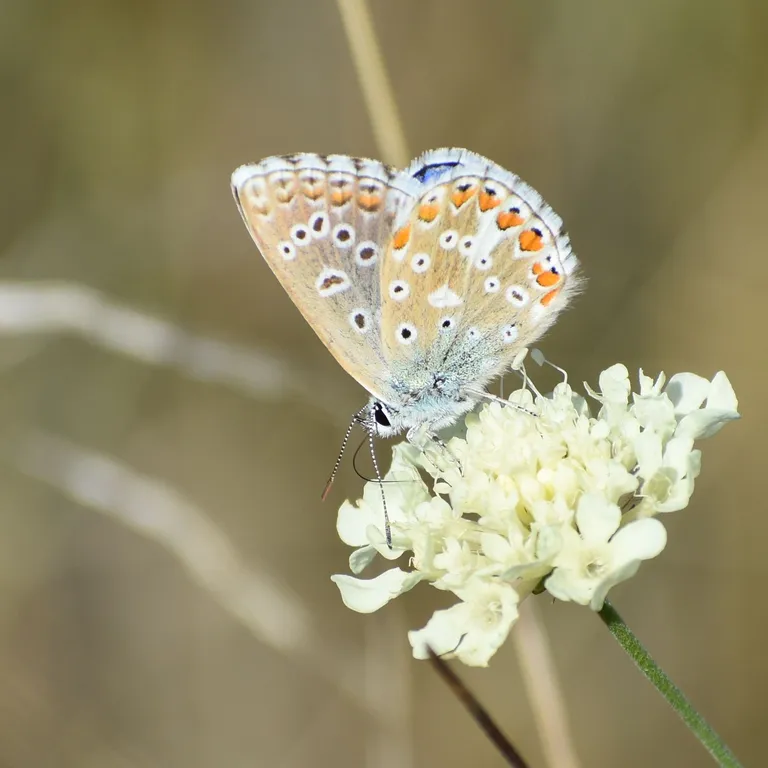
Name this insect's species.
Lysandra bellargus
